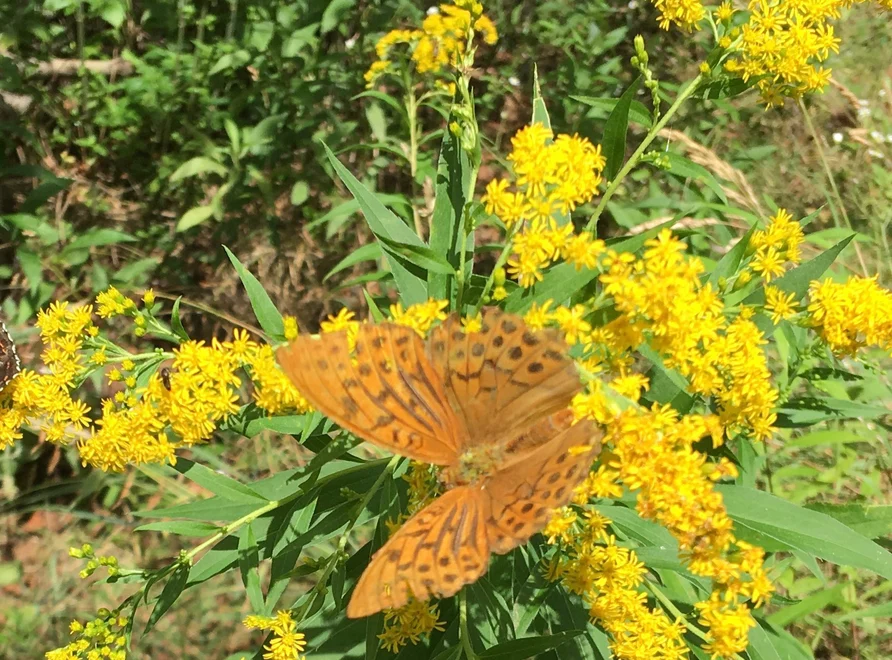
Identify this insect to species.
Argynnis paphia
